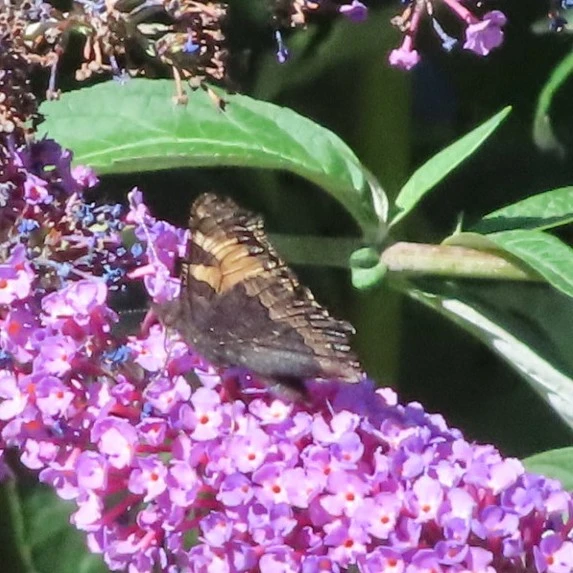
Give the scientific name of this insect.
Aglais urticae
